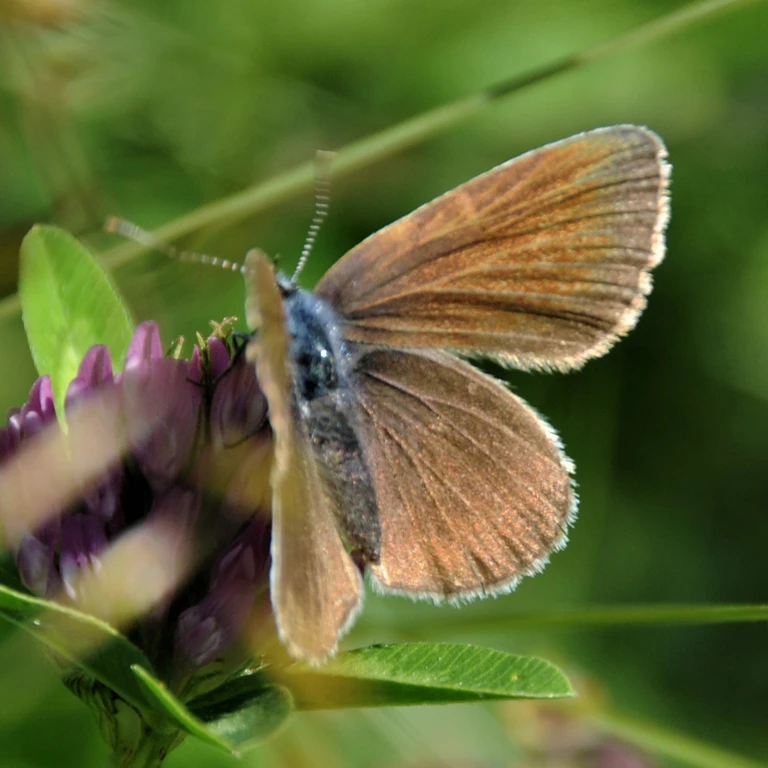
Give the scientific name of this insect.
Cyaniris semiargus
